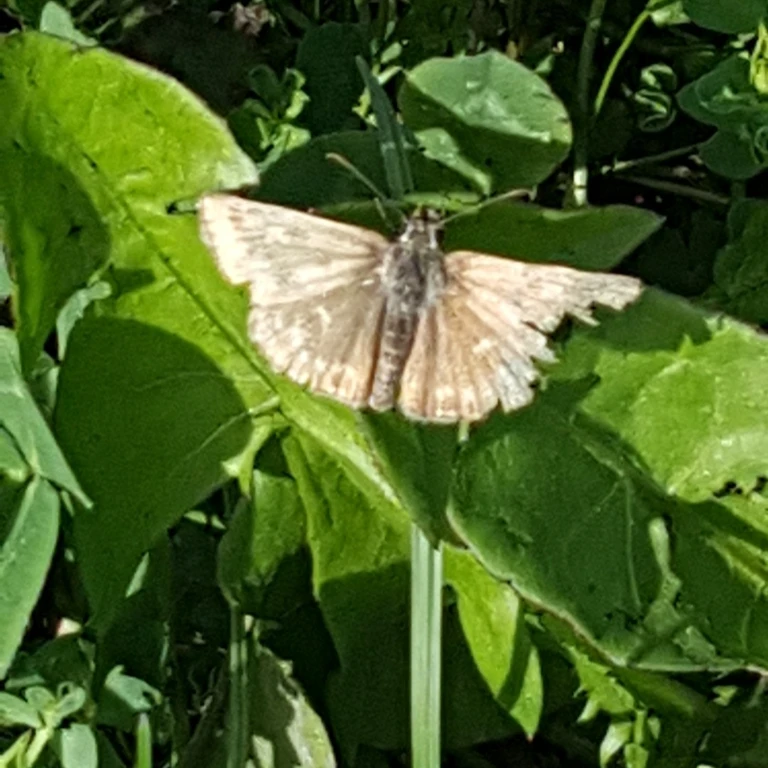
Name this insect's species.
Erynnis tages
